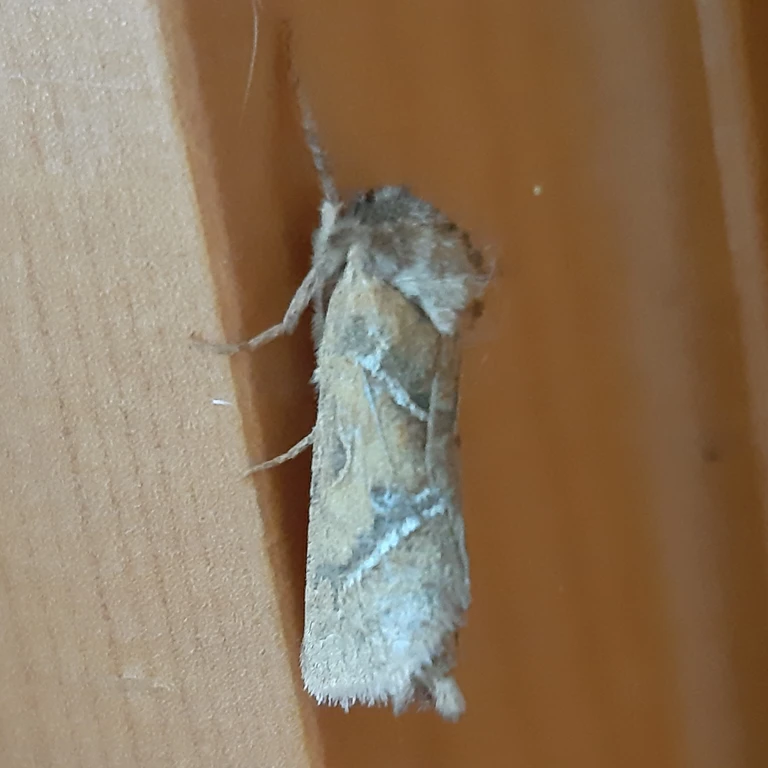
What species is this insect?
Triodia sylvina
